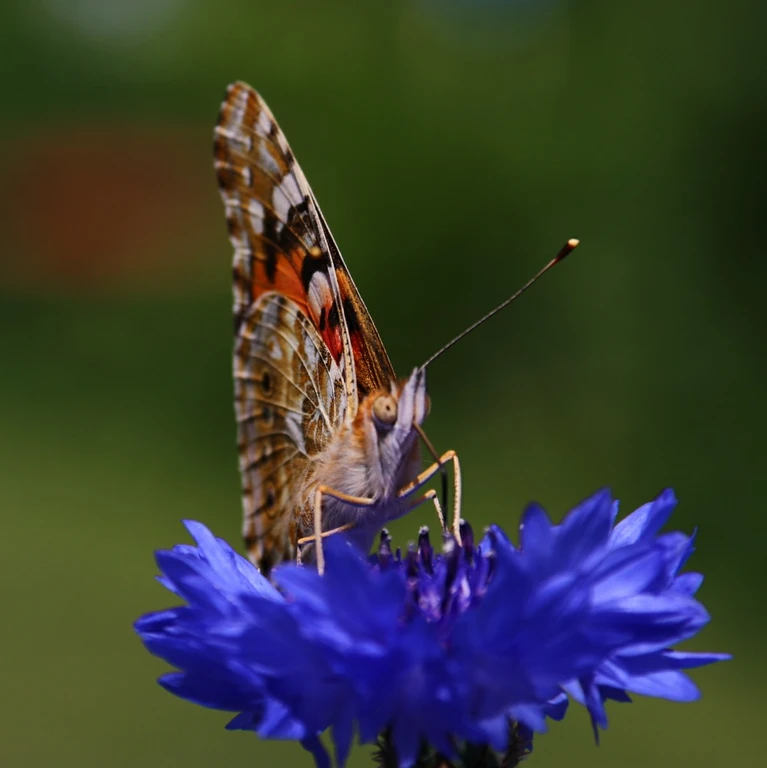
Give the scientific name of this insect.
Vanessa cardui
